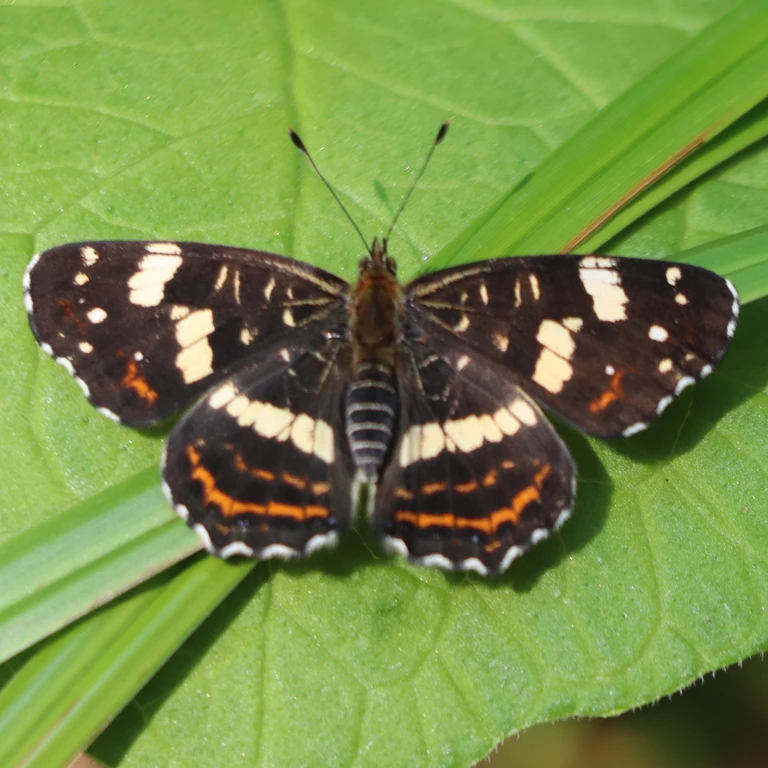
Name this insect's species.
Araschnia levana
